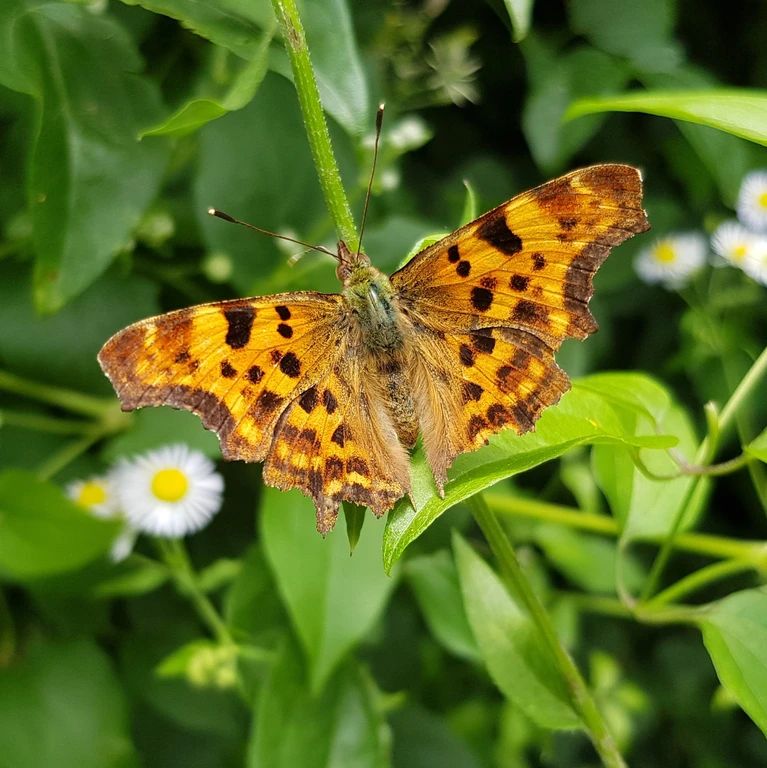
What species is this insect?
Polygonia c-album
